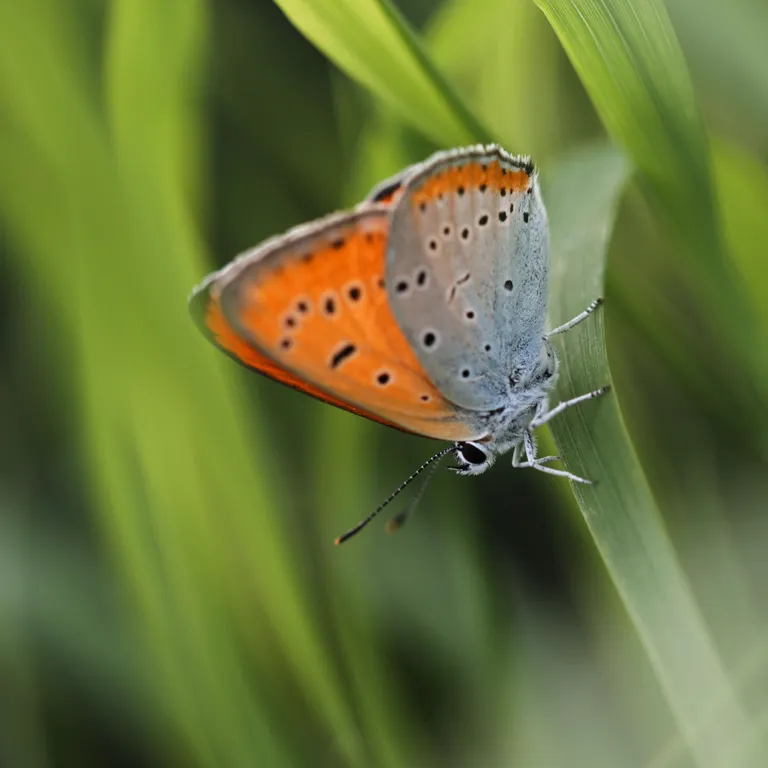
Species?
Lycaena dispar
